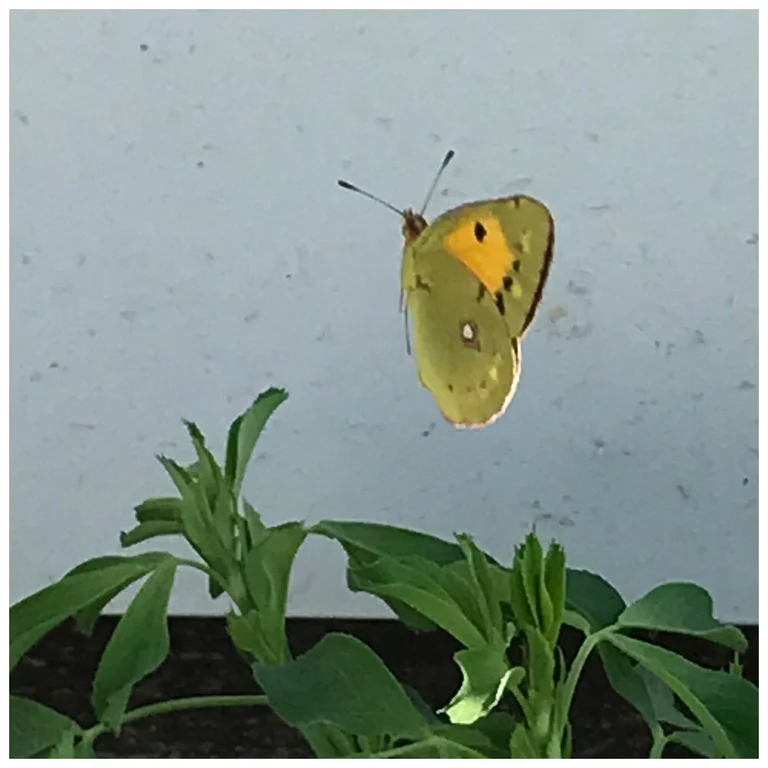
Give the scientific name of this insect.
Colias croceus
